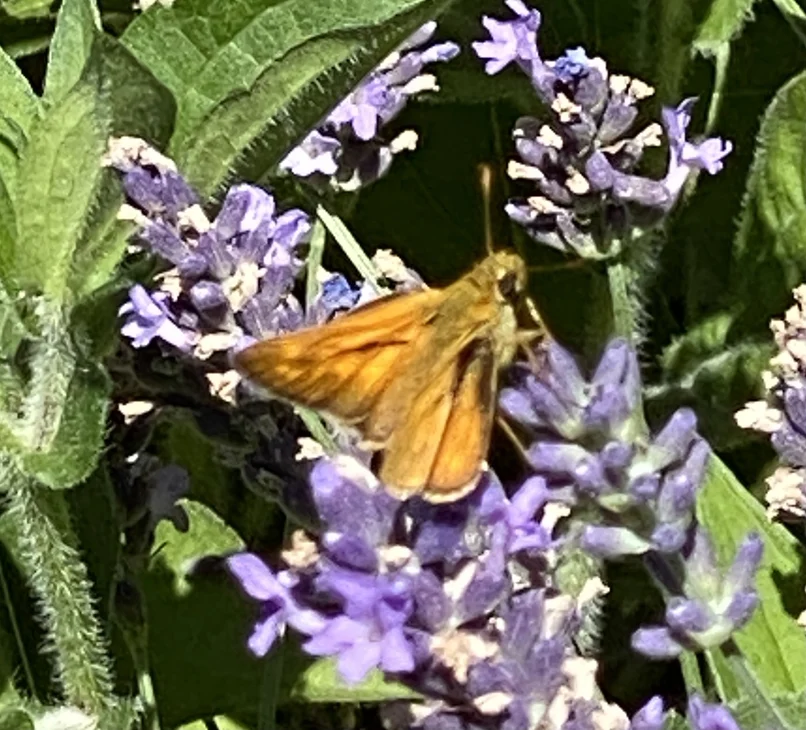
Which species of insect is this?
Ochlodes sylvanus (also Ochlodes venata)
